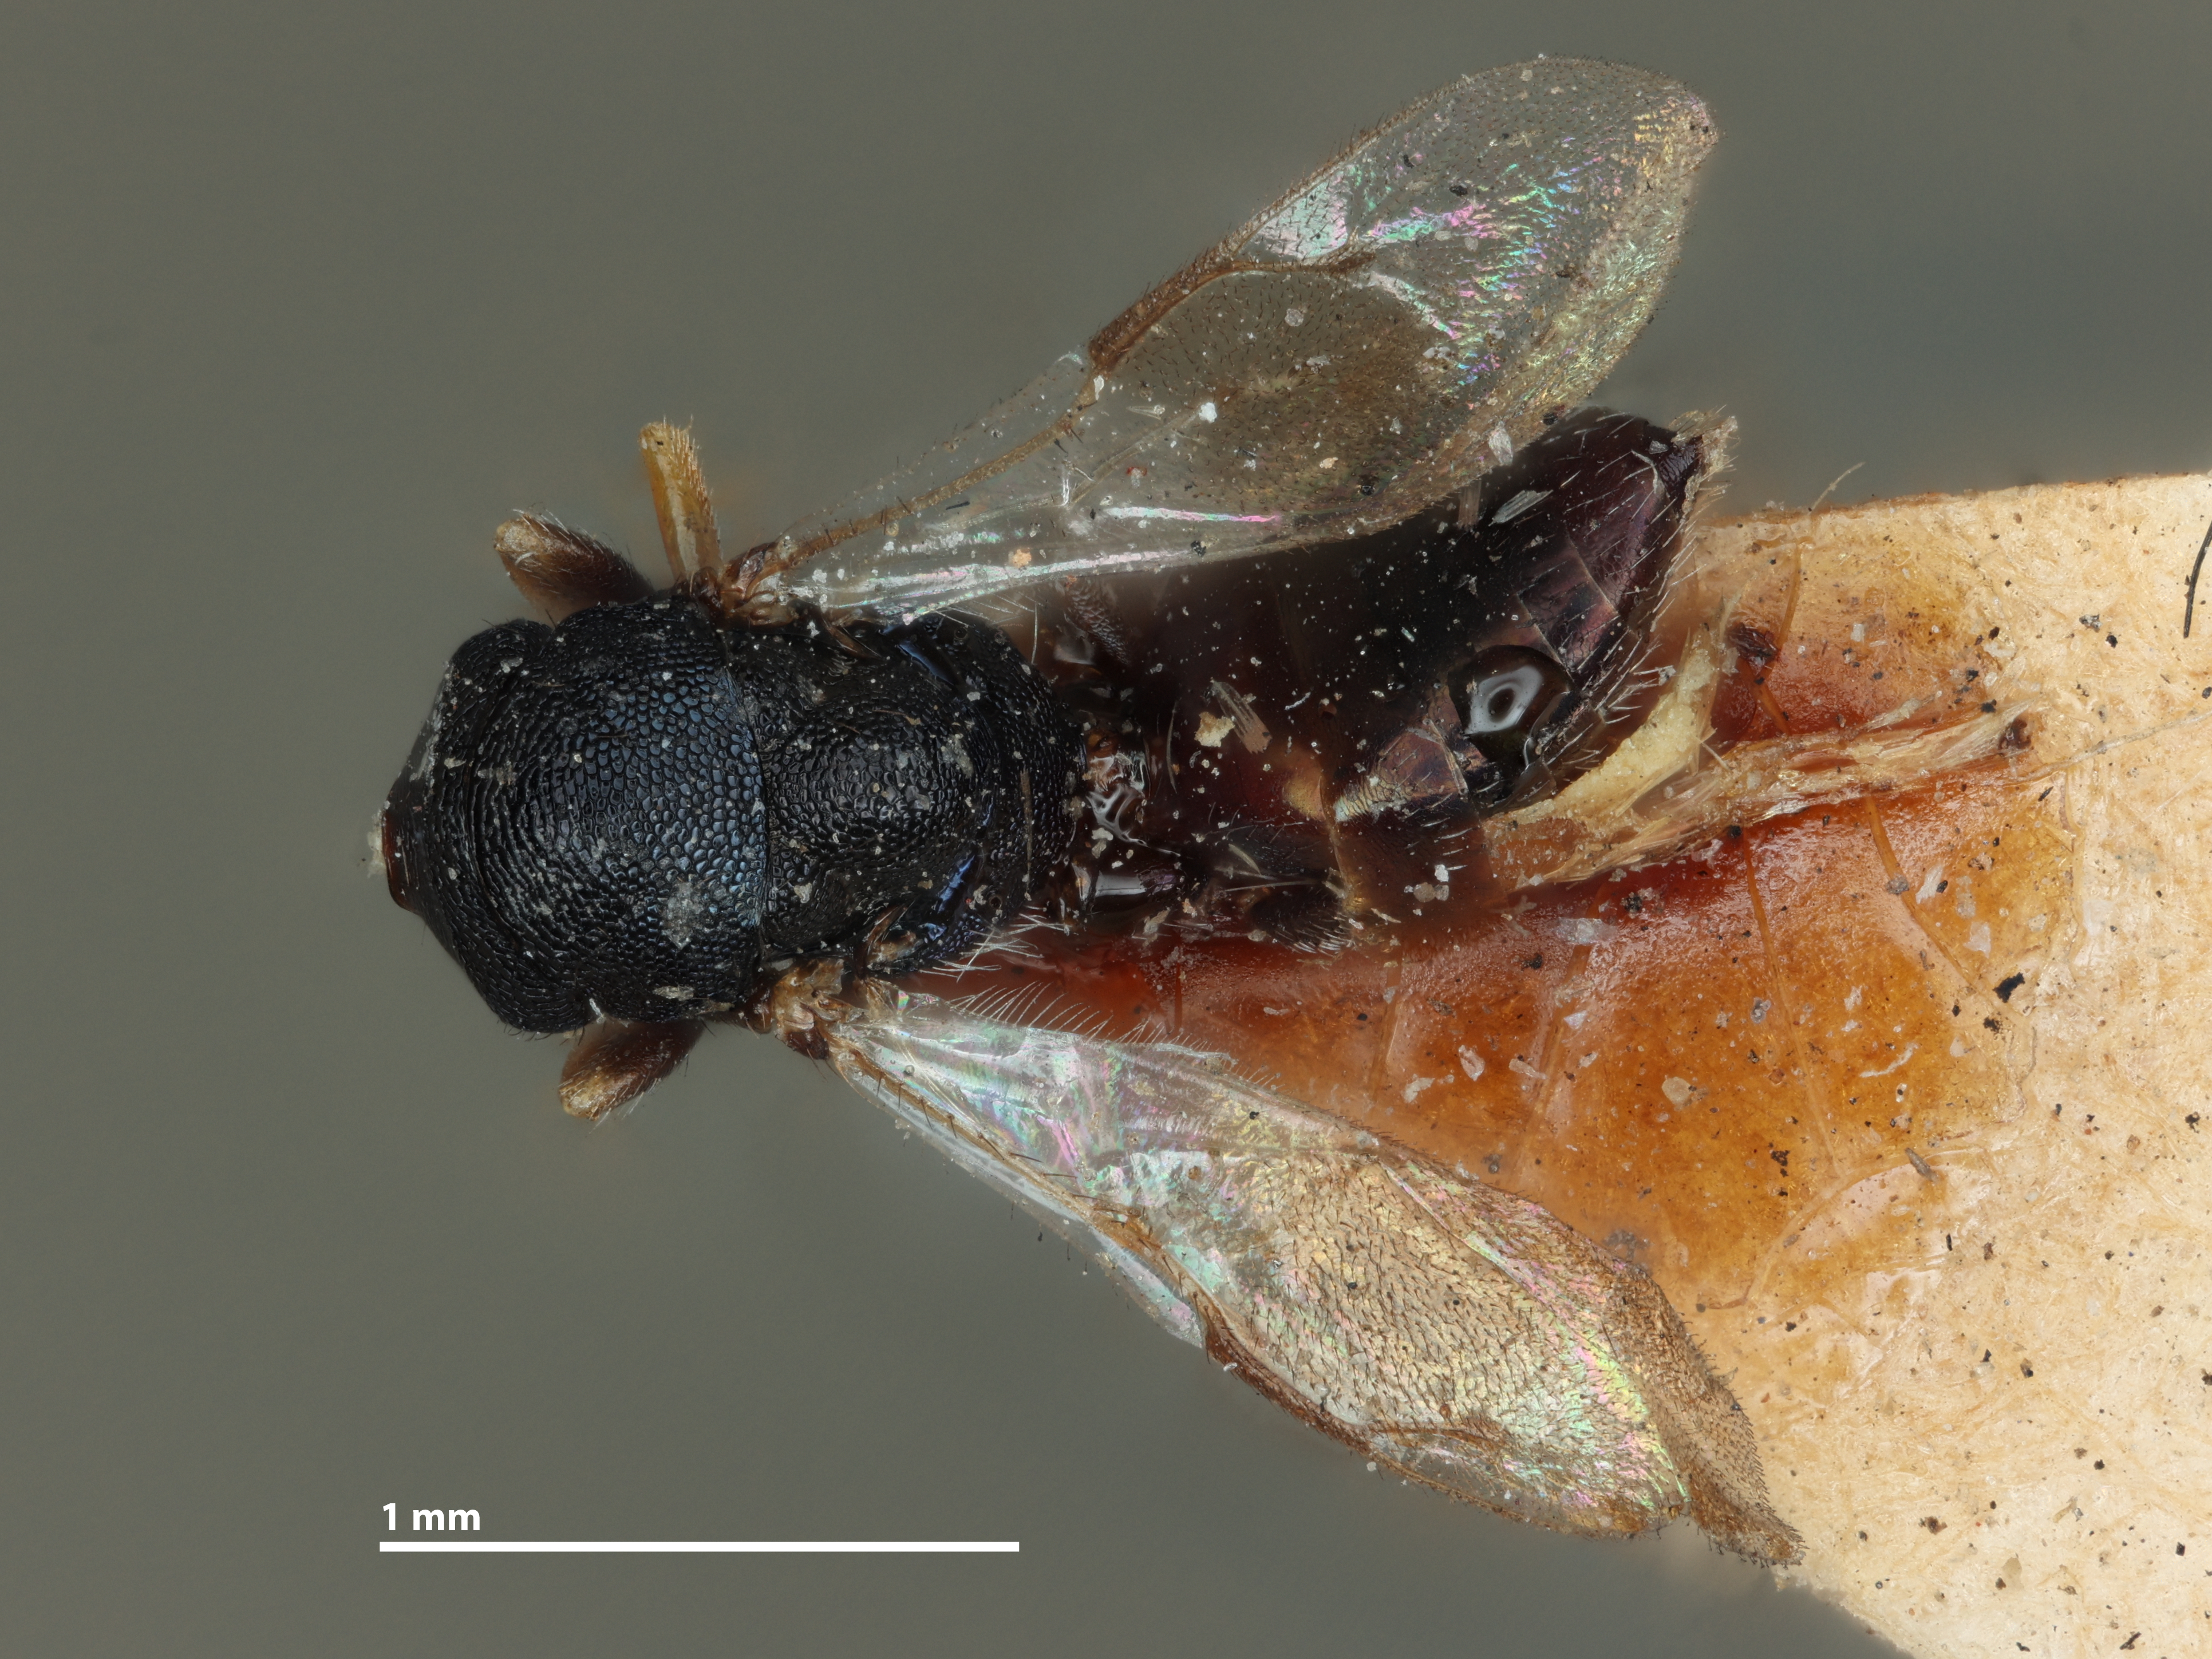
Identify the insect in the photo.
Semiotellus chalcidiphagus
